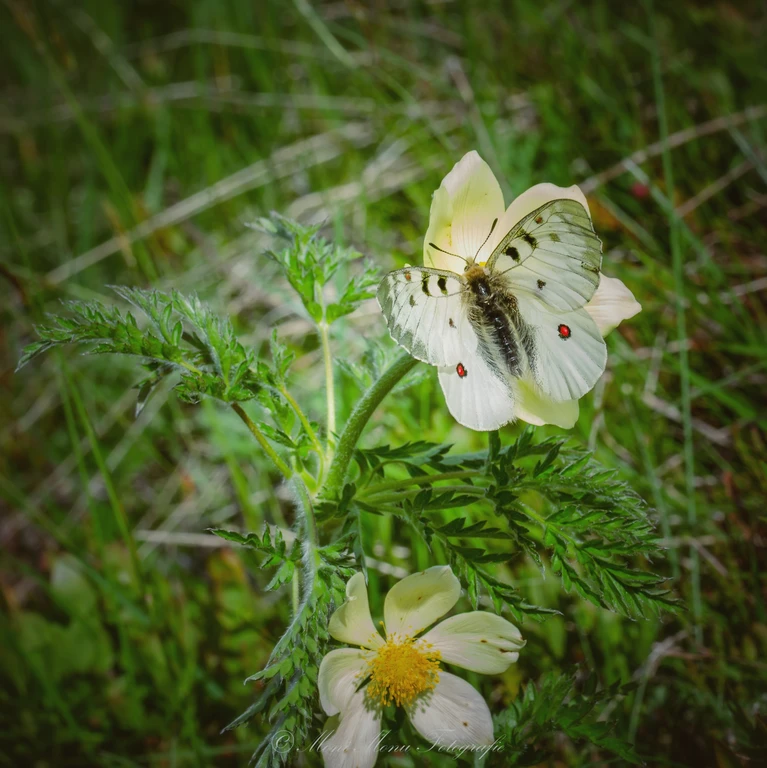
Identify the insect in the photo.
Parnassius phoebus
